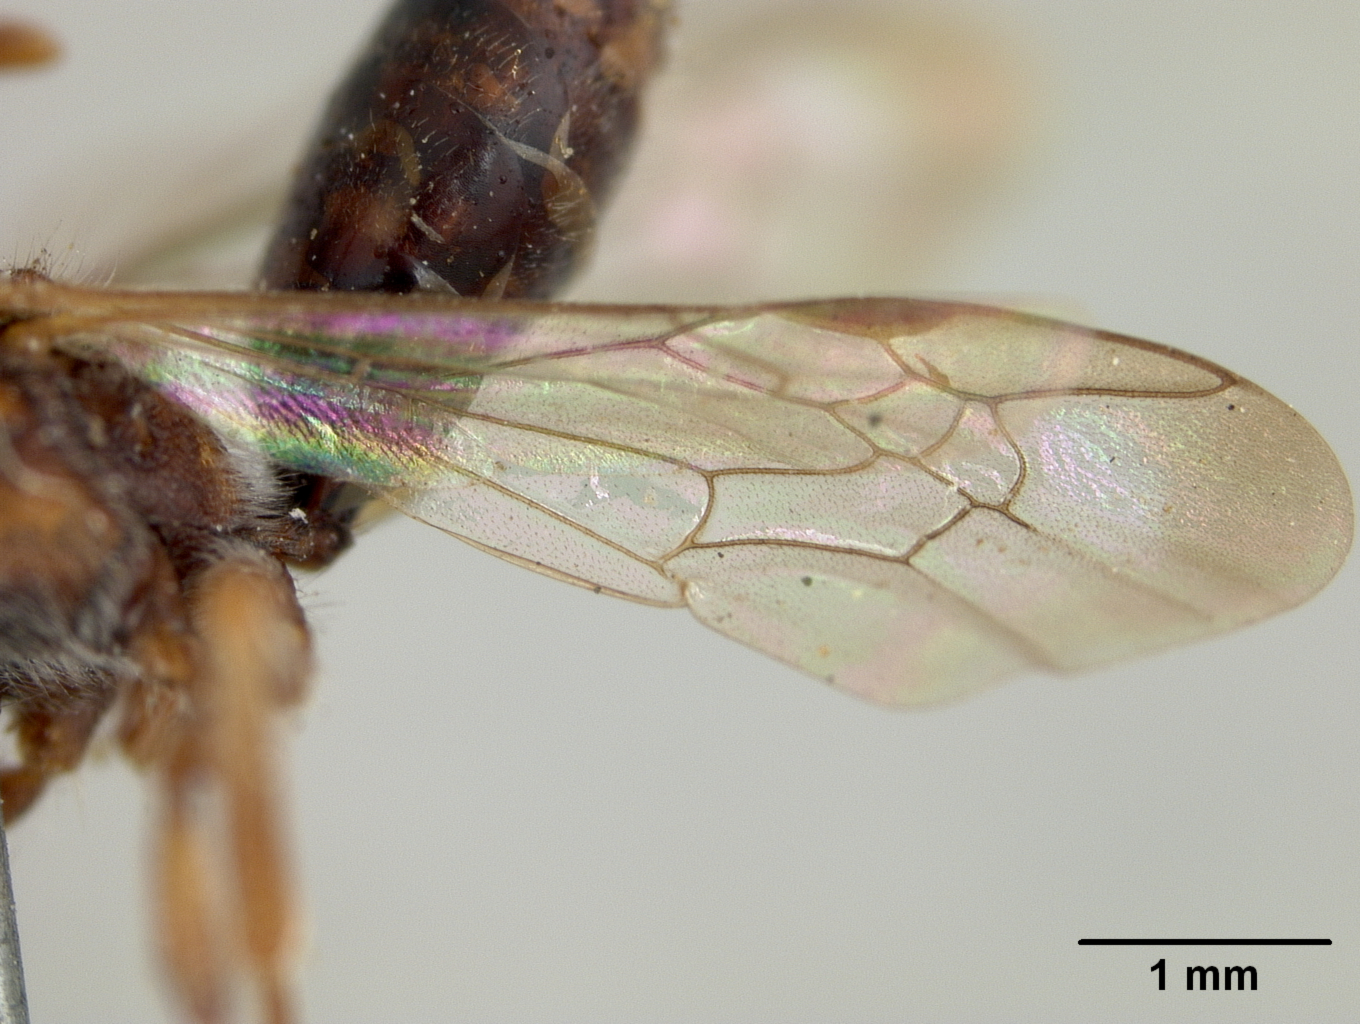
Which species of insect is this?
Nomada kingstonensis
